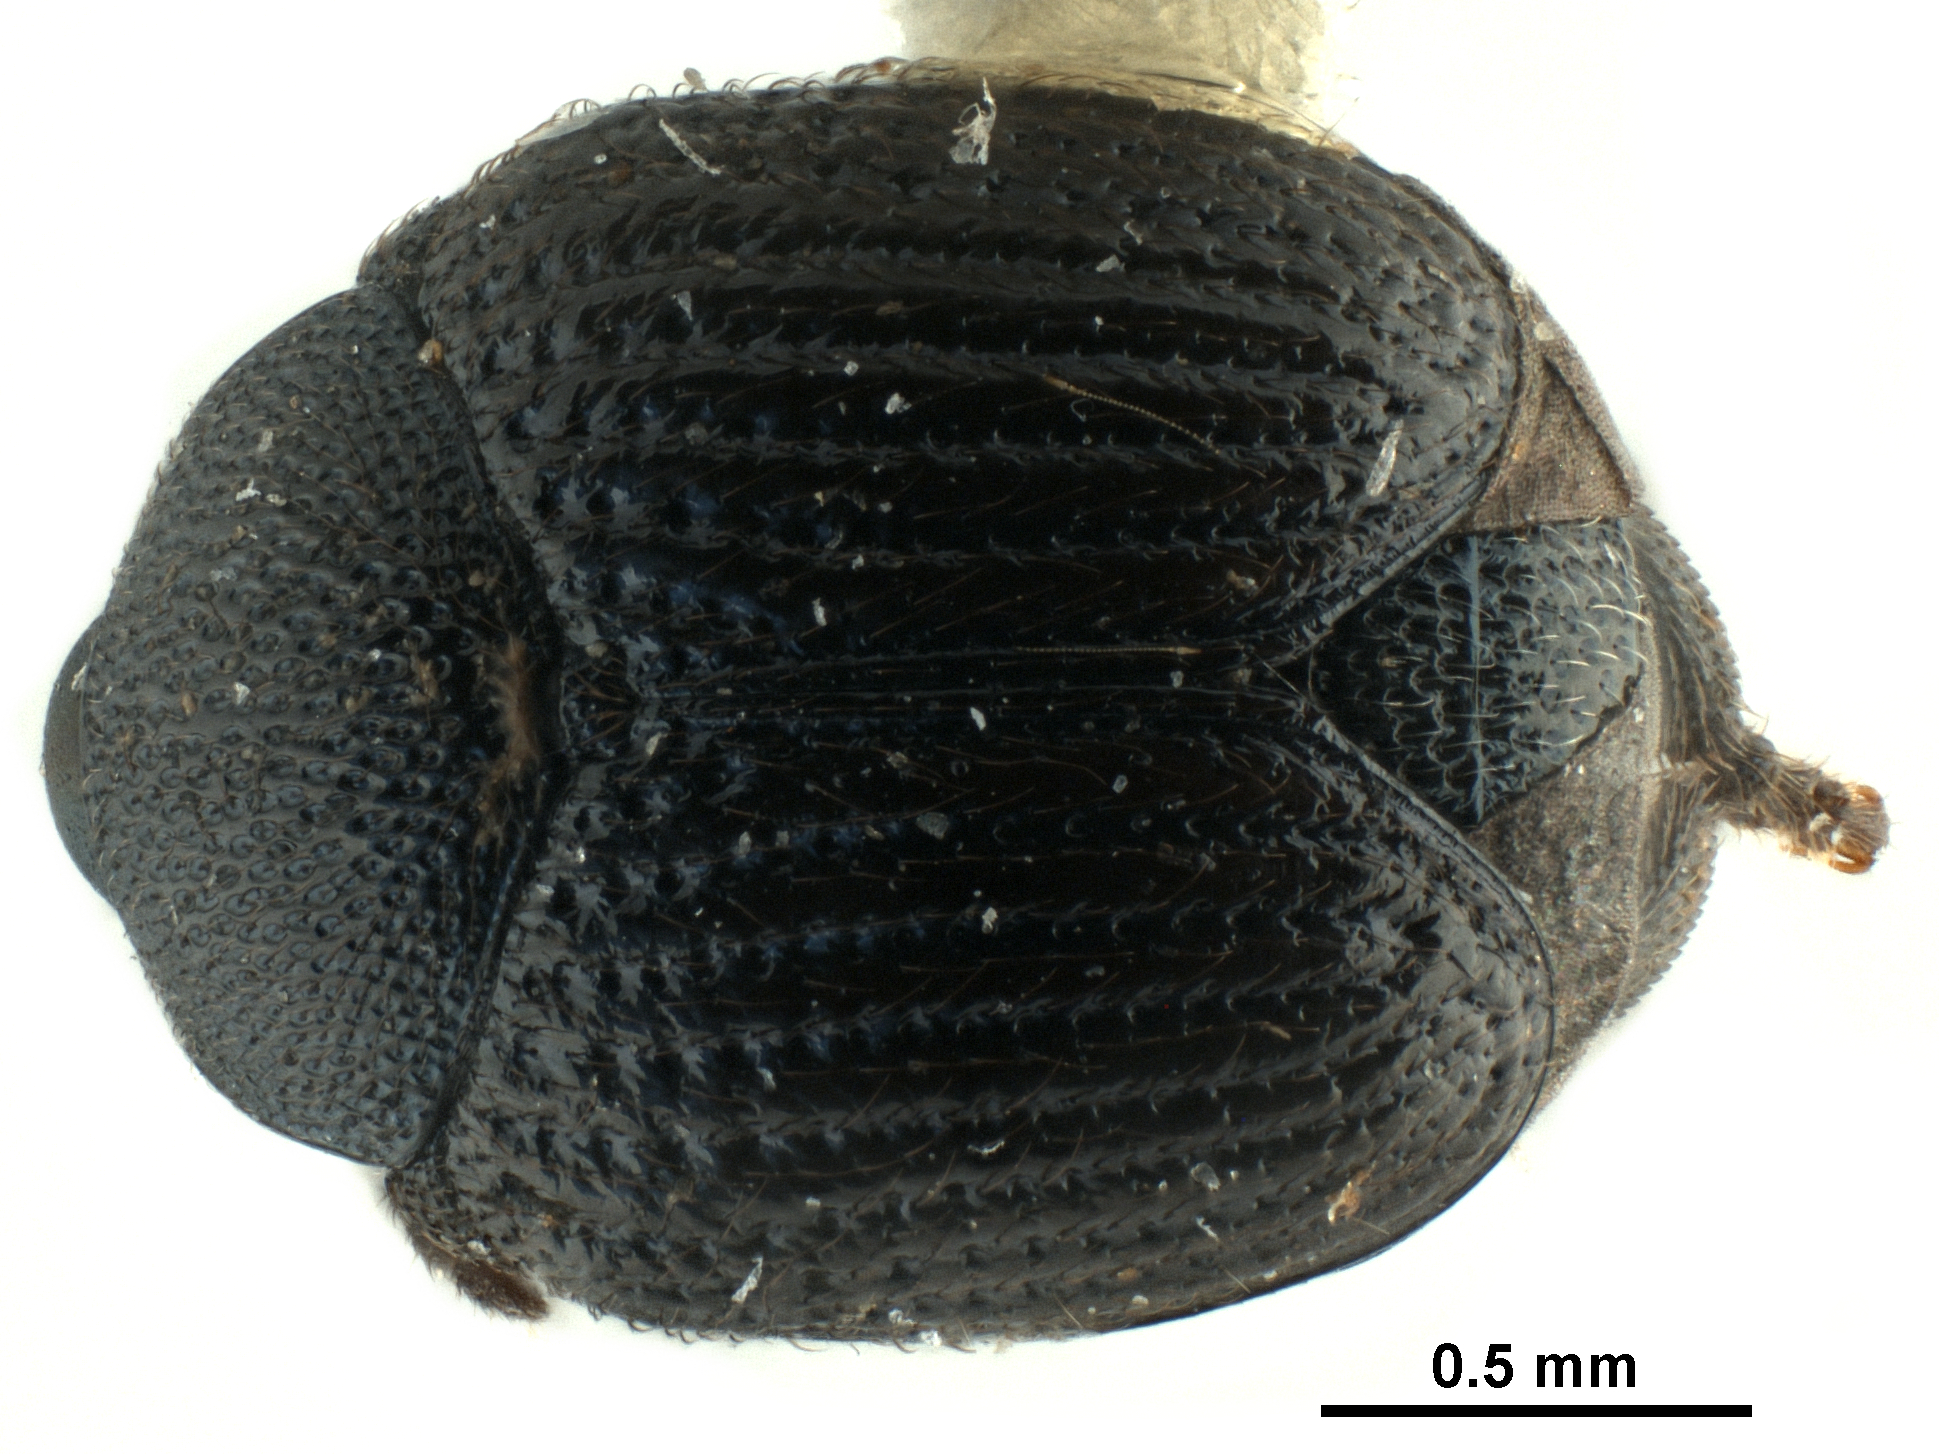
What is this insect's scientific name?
Pterocolus minutus
